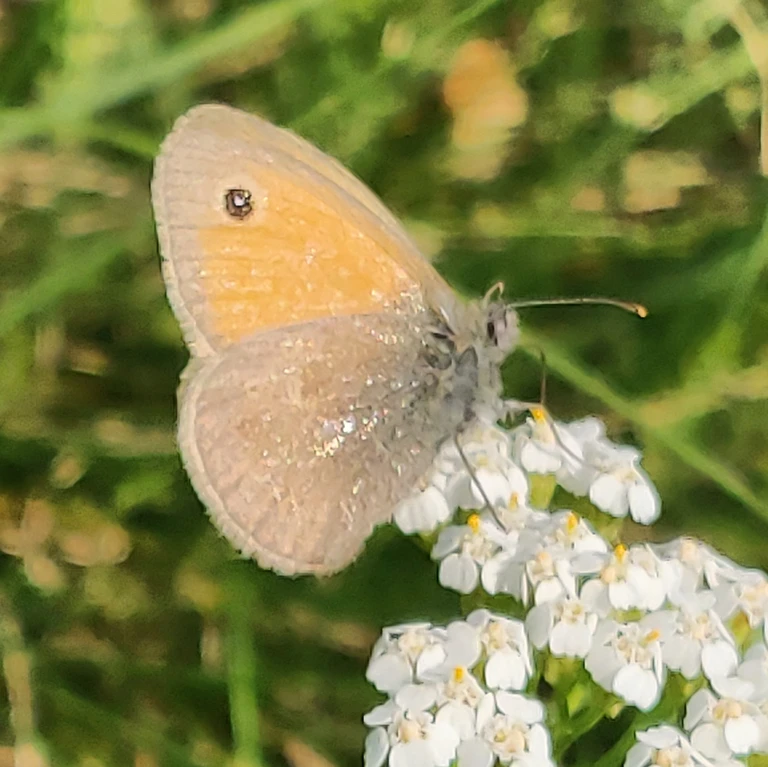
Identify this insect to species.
Coenonympha pamphilus
